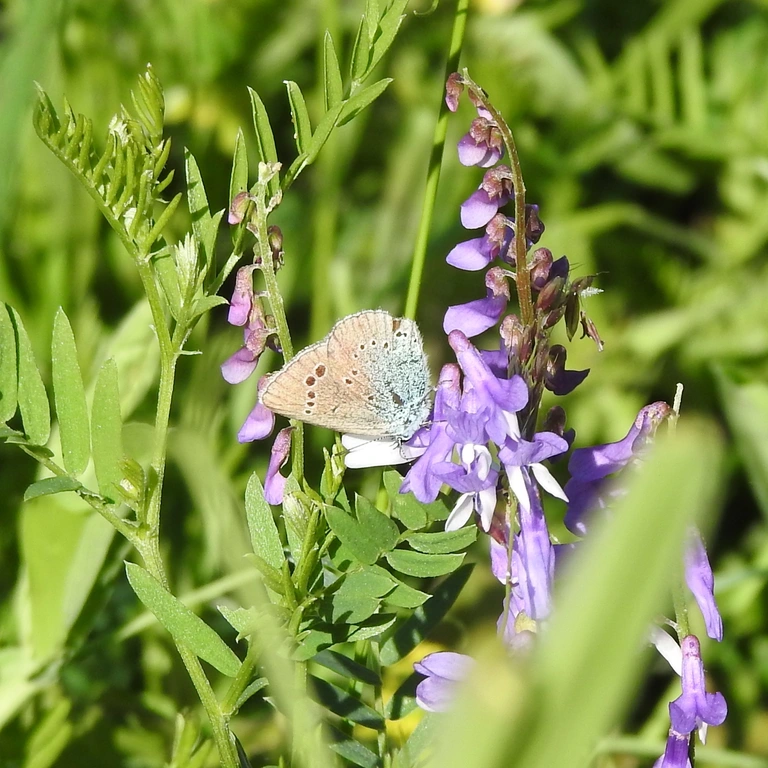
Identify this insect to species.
Glaucopsyche alexis
